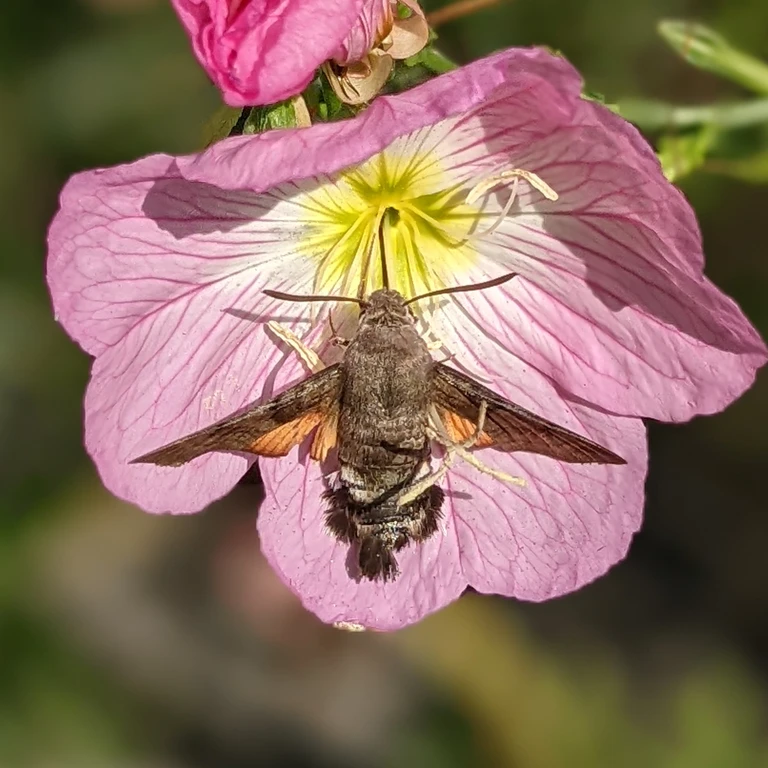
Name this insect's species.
Macroglossum stellatarum
